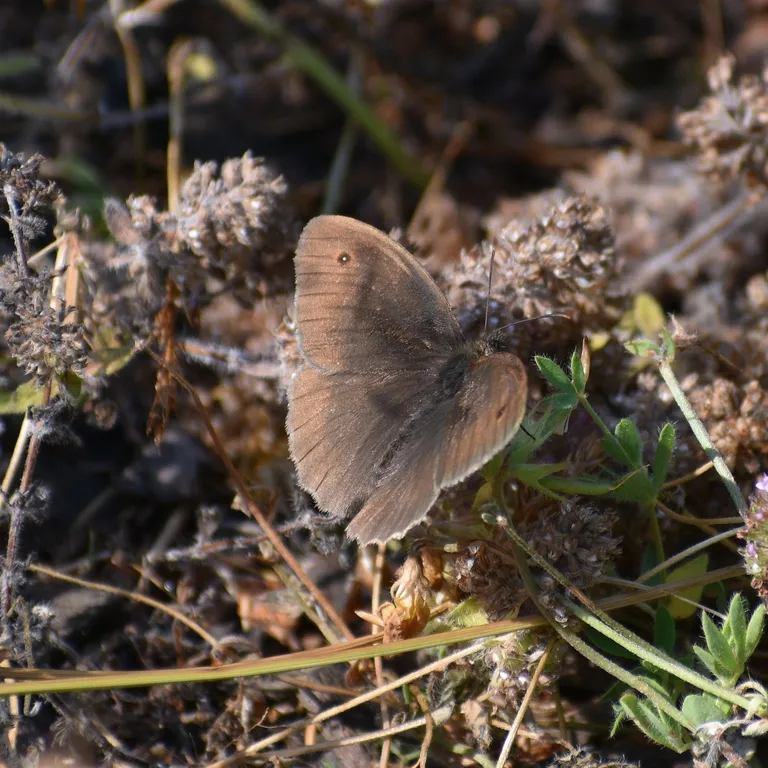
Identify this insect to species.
Maniola jurtina
